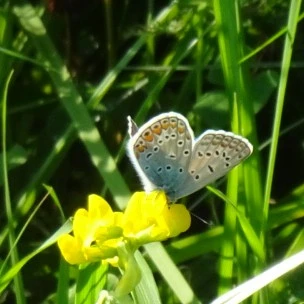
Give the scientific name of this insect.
Polyommatus icarus
